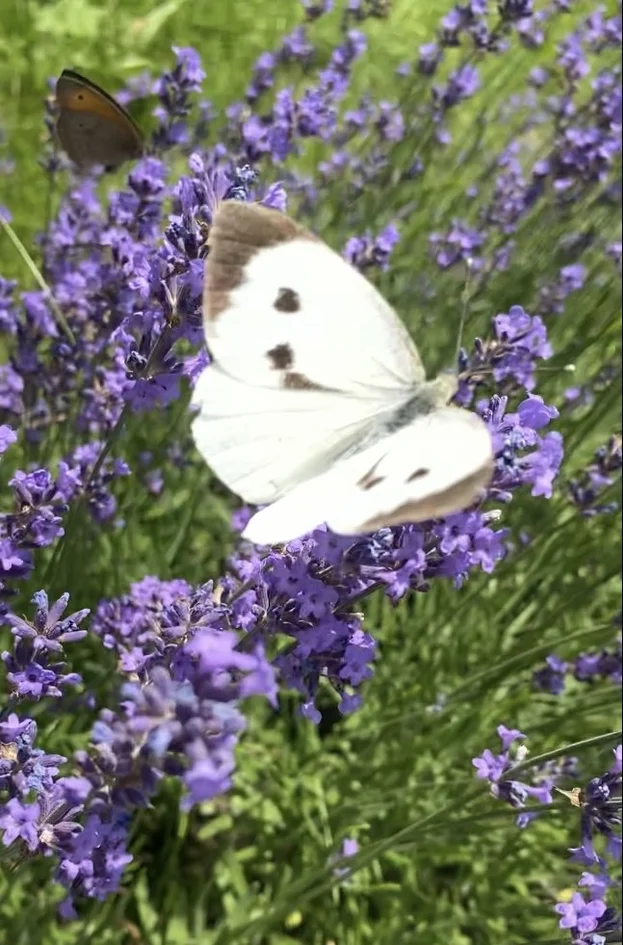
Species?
Pieris brassicae
